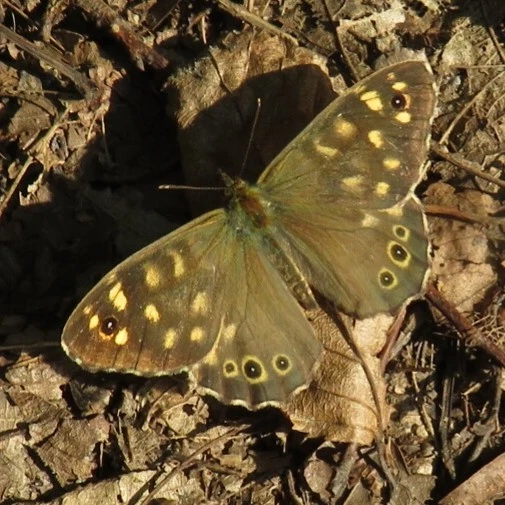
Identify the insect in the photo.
Pararge aegeria
